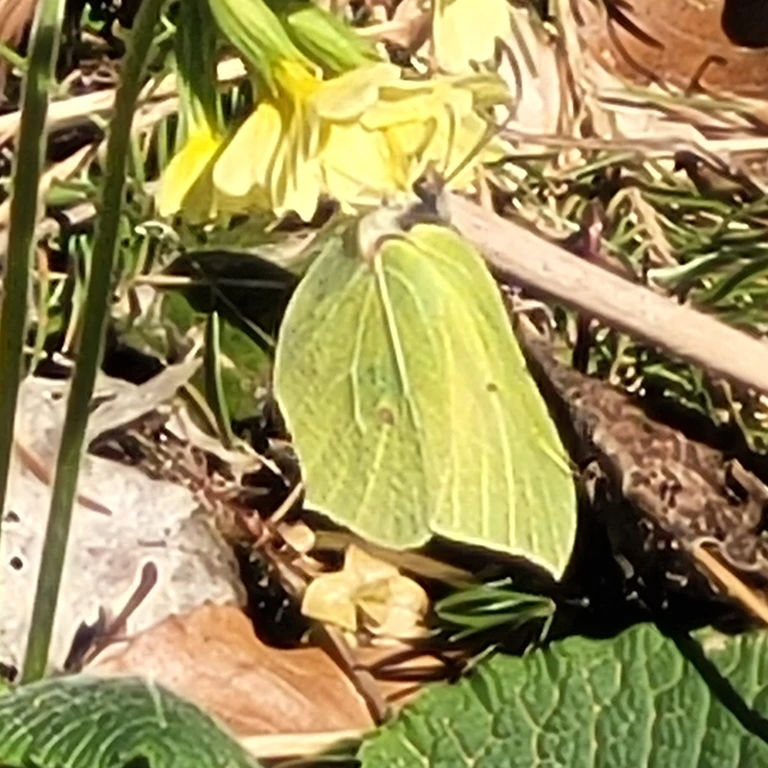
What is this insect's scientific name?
Gonepteryx rhamni
